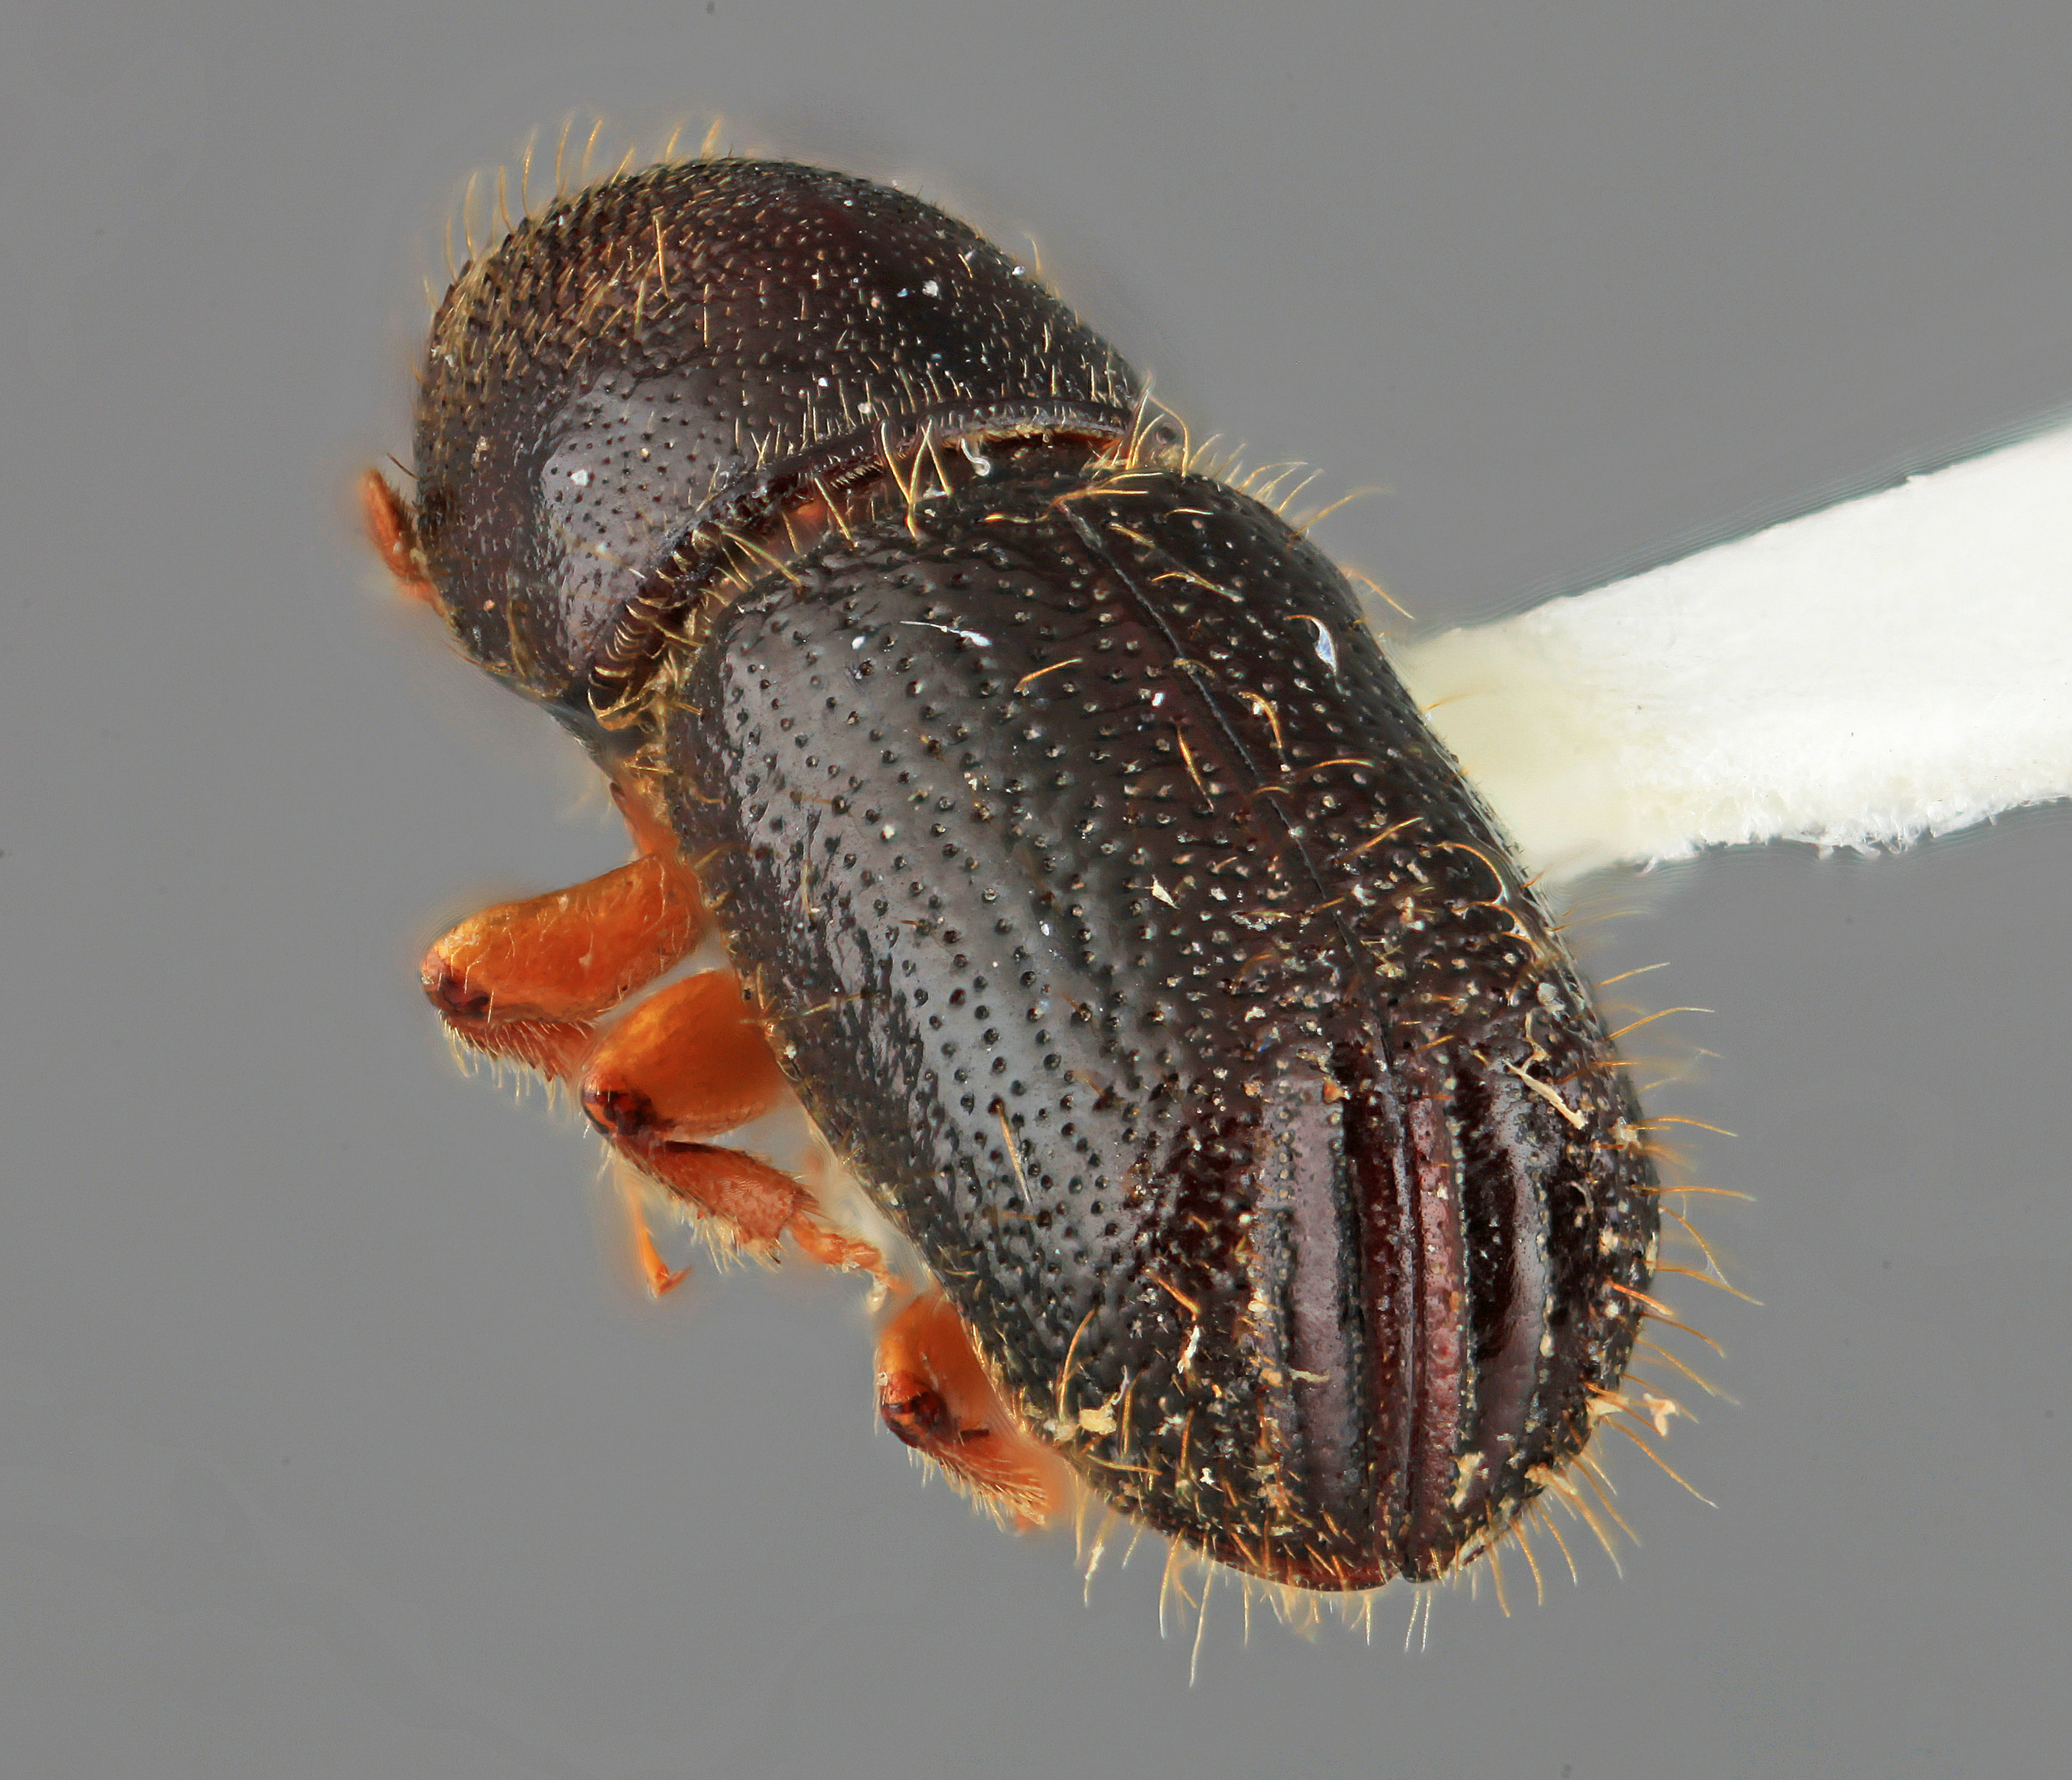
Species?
Pityophthorus crotonis
